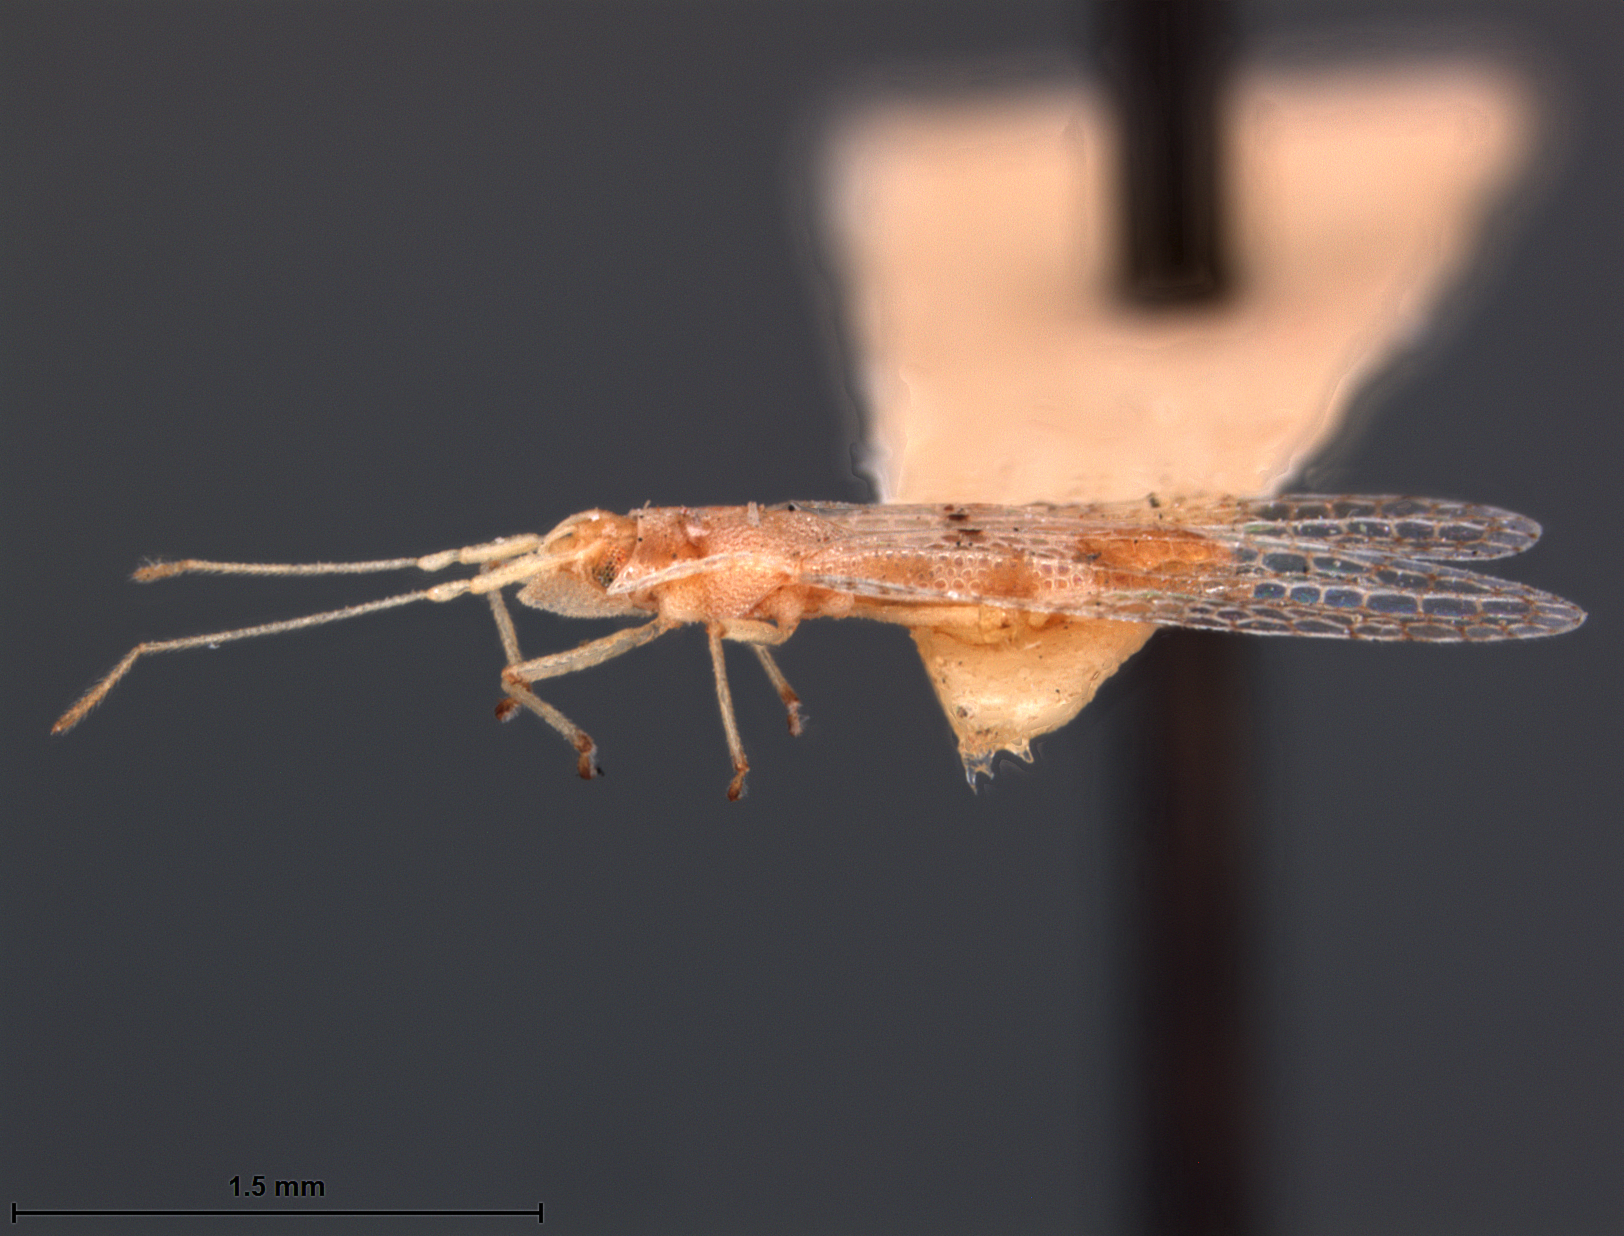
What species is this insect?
Leptobyrsa binotata
